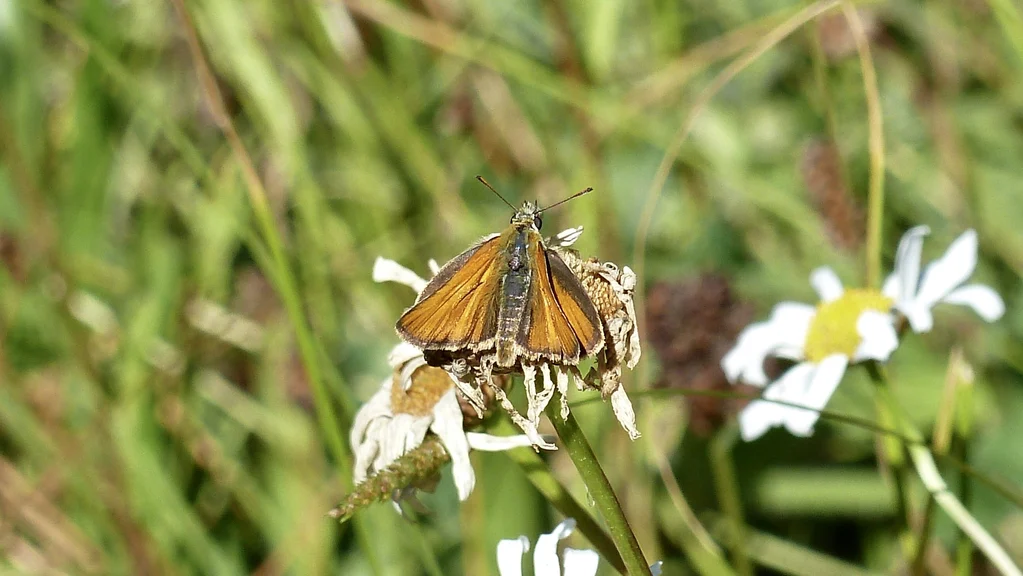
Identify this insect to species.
Thymelicus sylvestris
